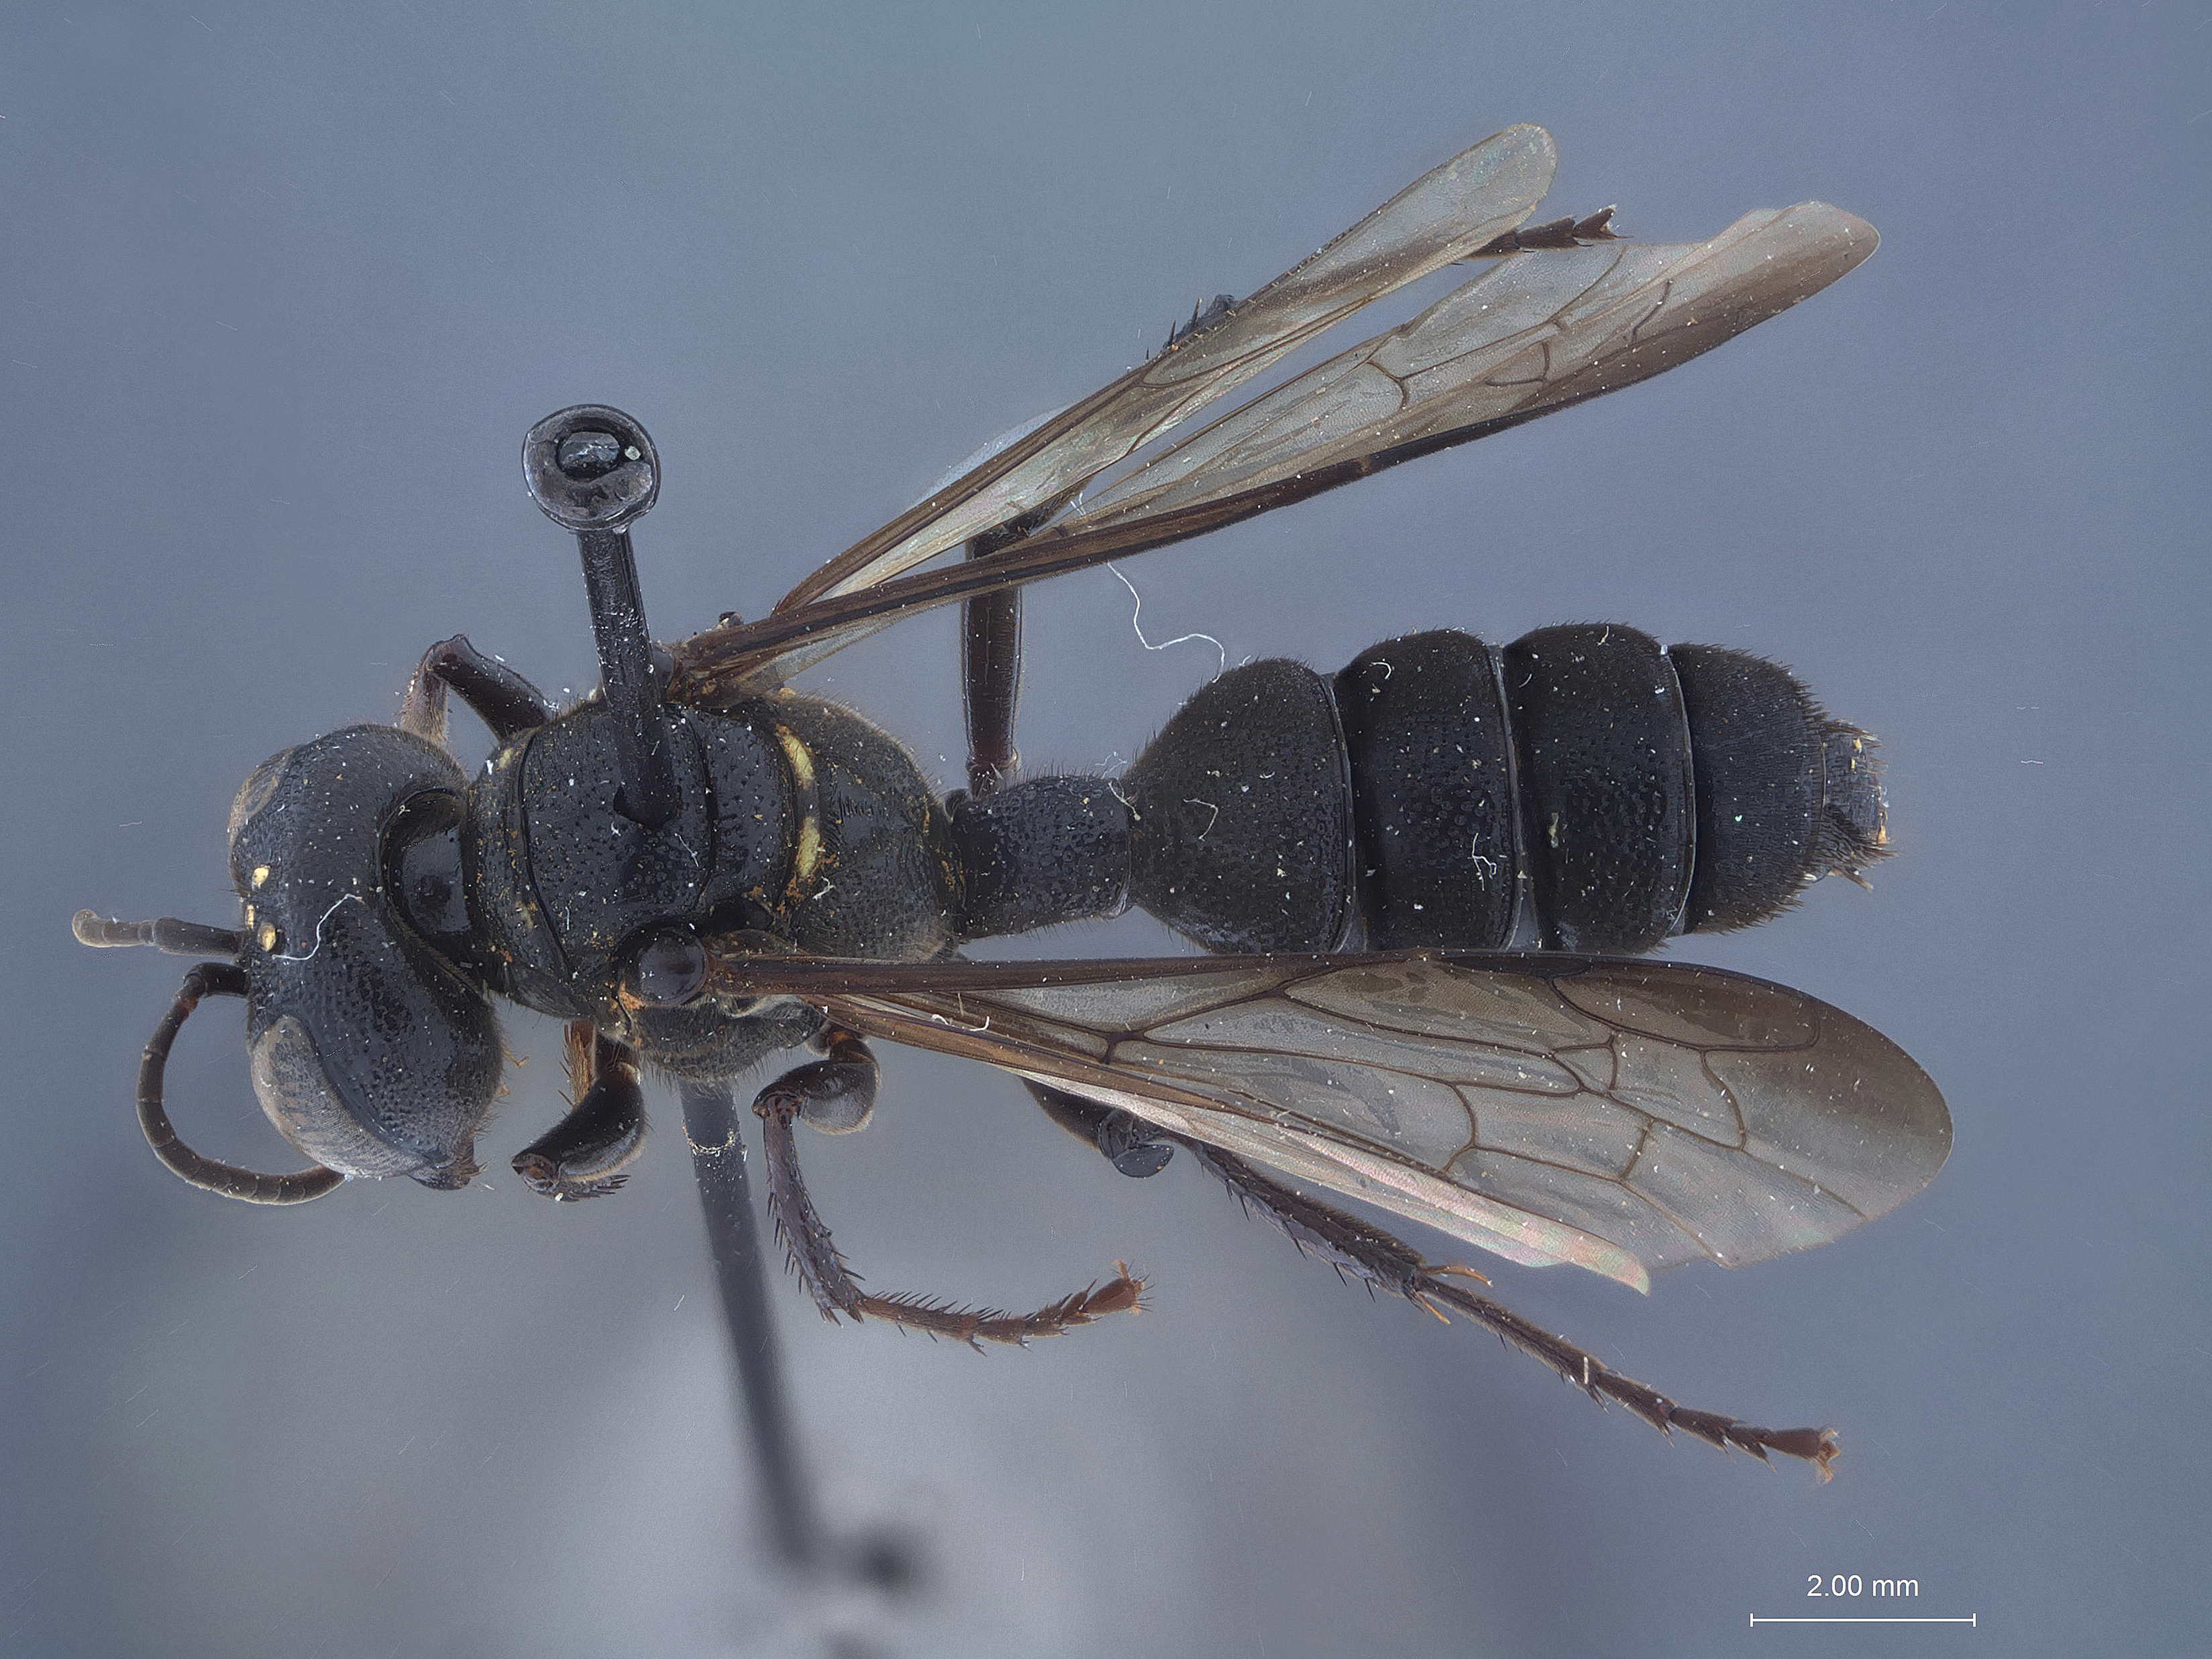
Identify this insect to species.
Microbembex mosdonta
